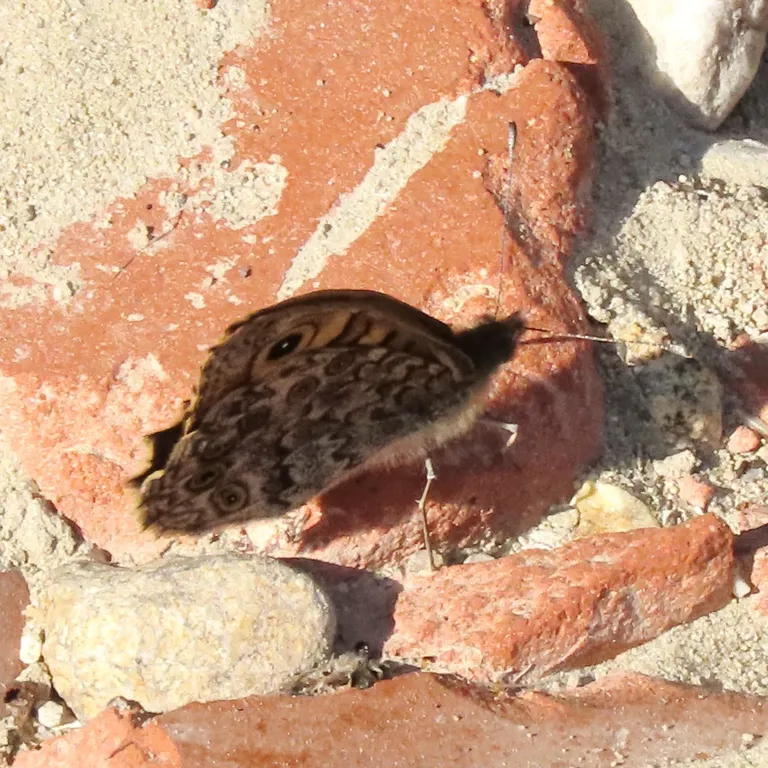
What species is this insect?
Lasiommata megera (also Pararge megera)
